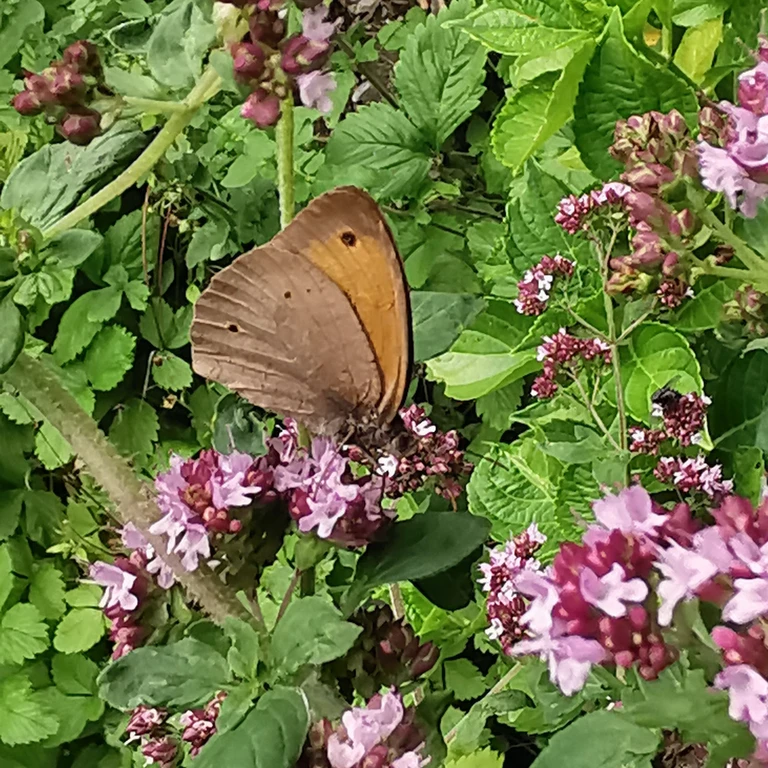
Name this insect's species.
Maniola jurtina
